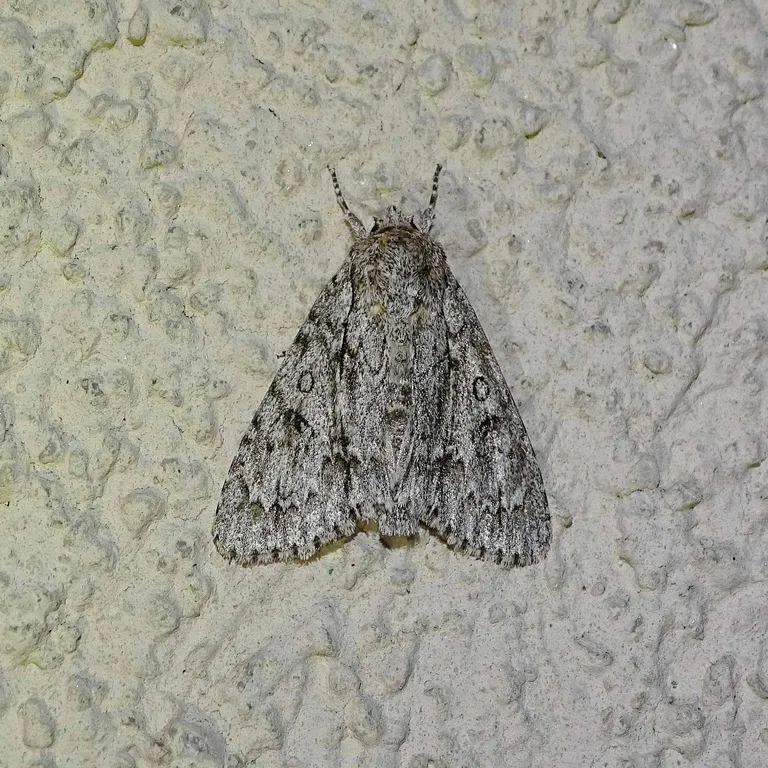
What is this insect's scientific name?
Acronicta aceris
